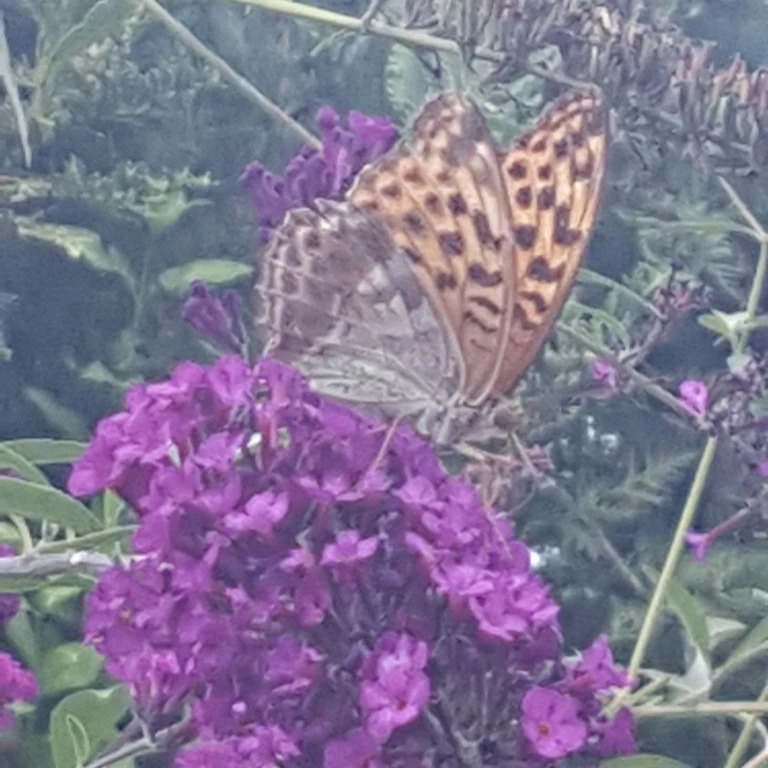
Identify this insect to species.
Argynnis paphia
